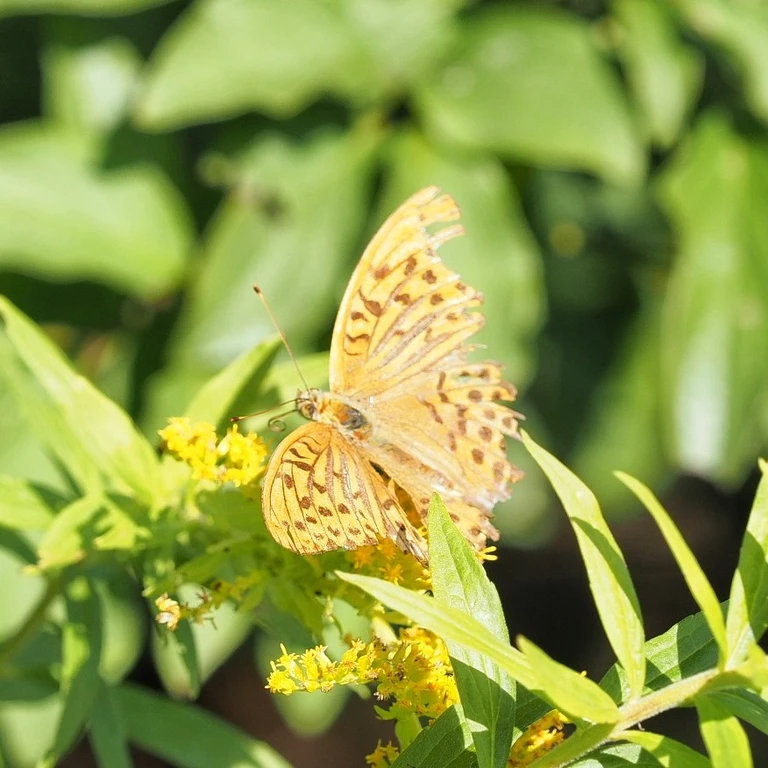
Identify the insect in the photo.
Argynnis paphia
